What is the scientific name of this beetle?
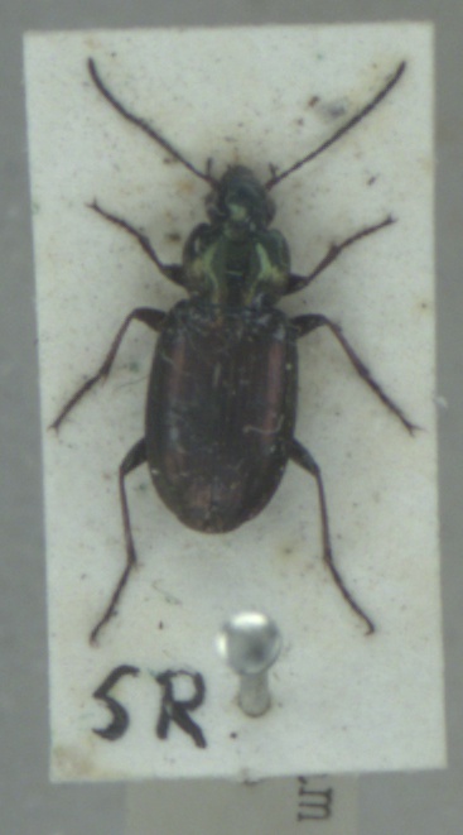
Agonum muelleri
